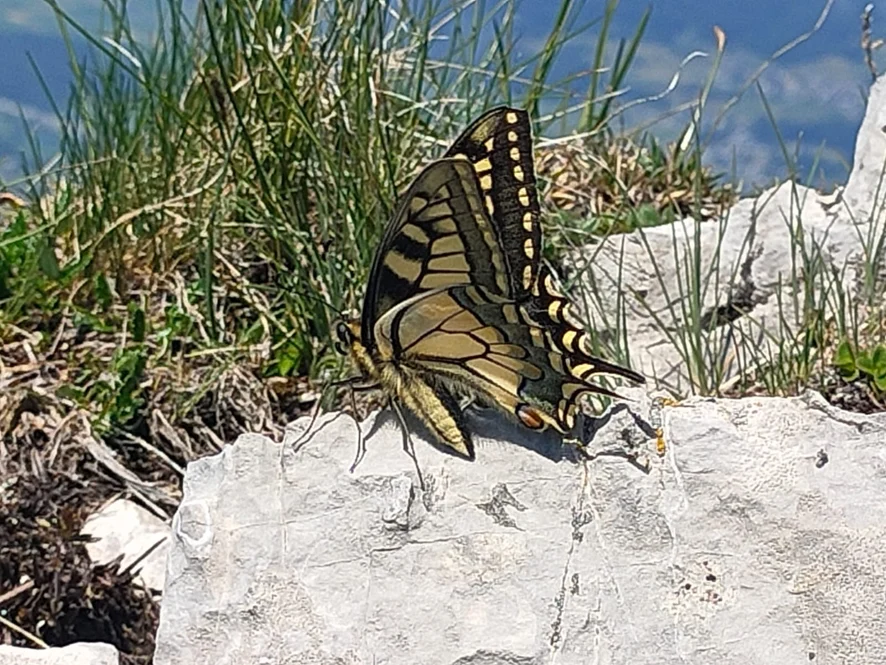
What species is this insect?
Papilio machaon
